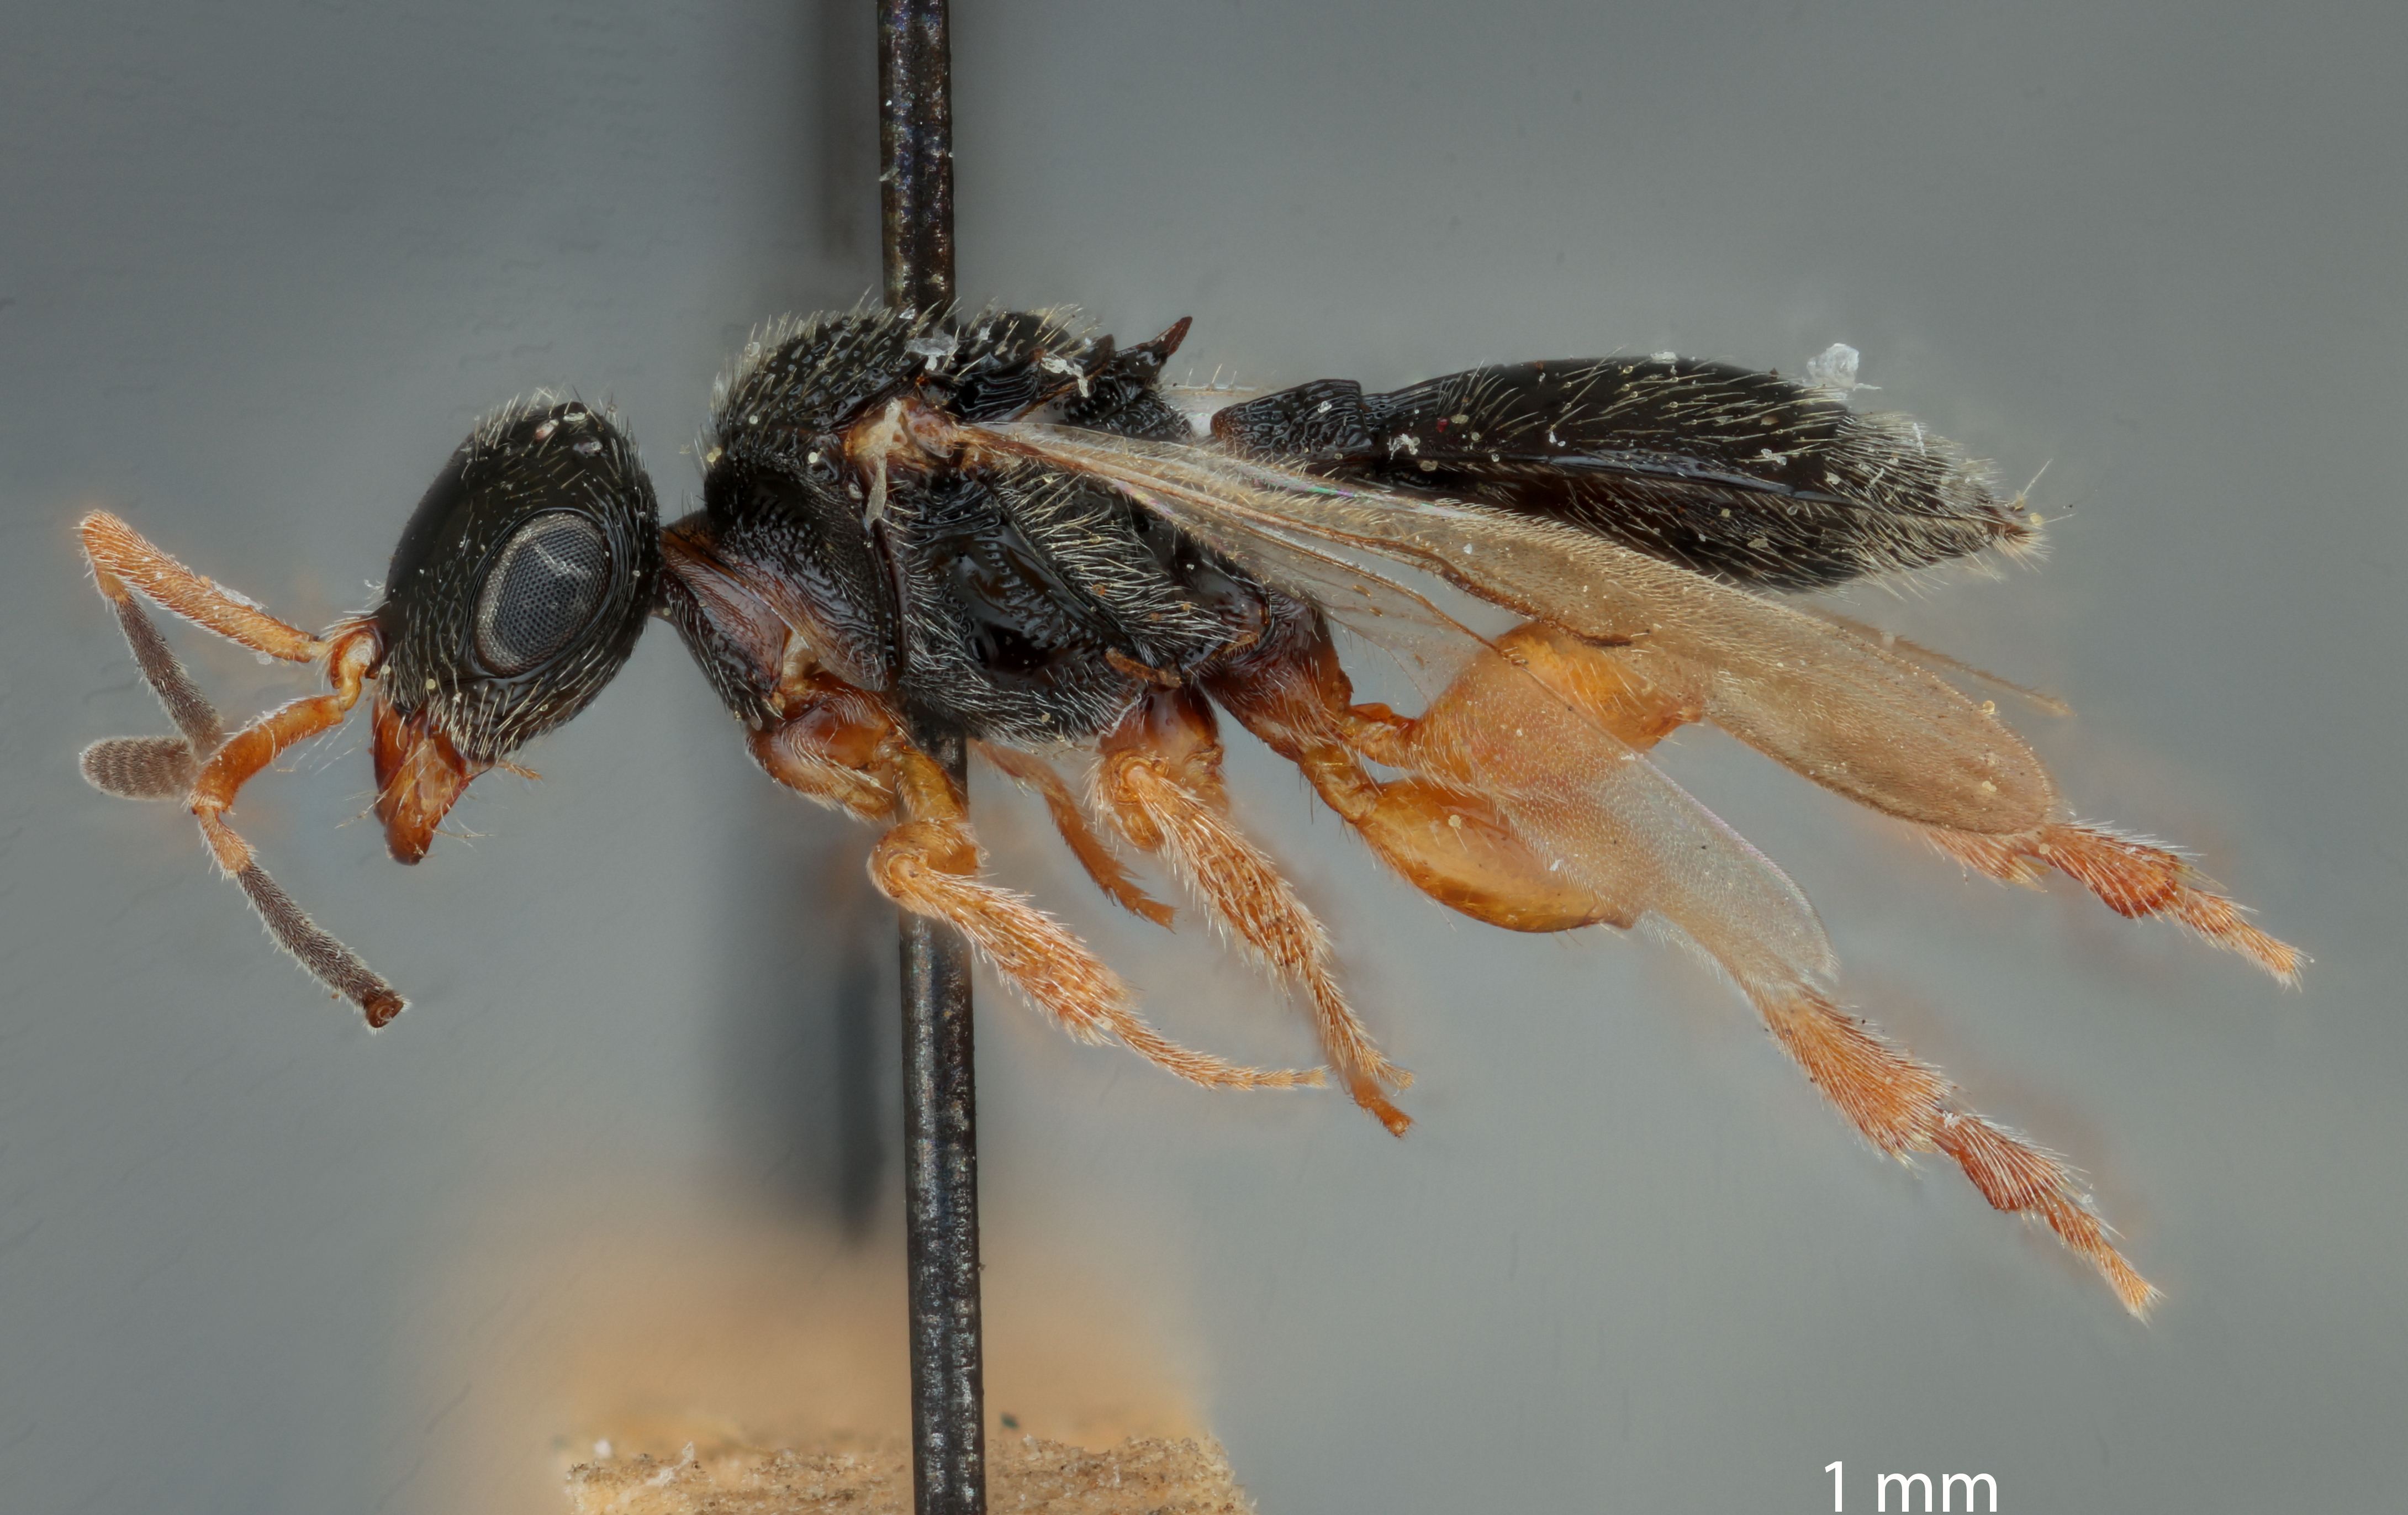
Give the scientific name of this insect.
Teleas punctifrons
